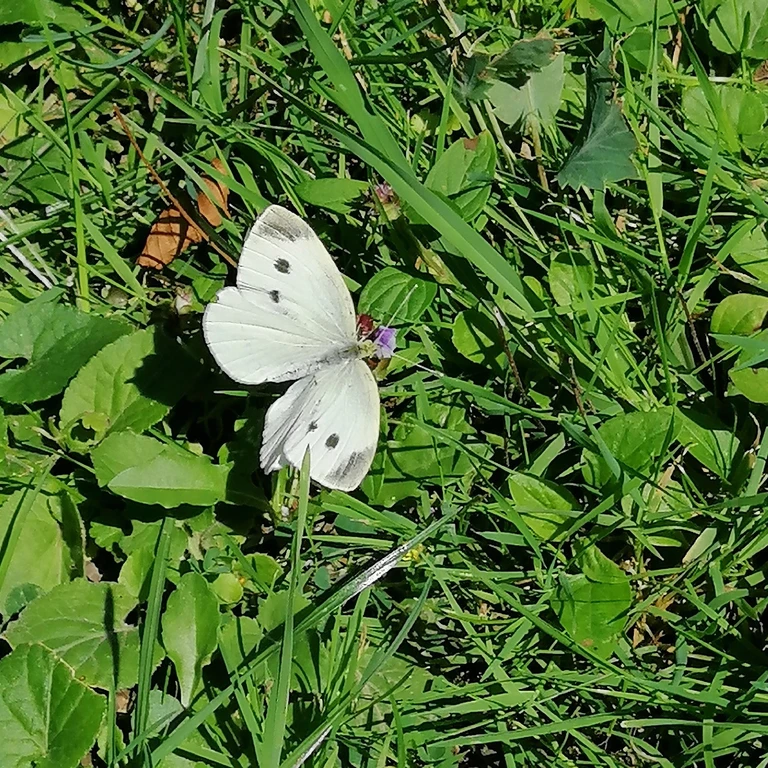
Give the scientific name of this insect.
Pieris rapae
